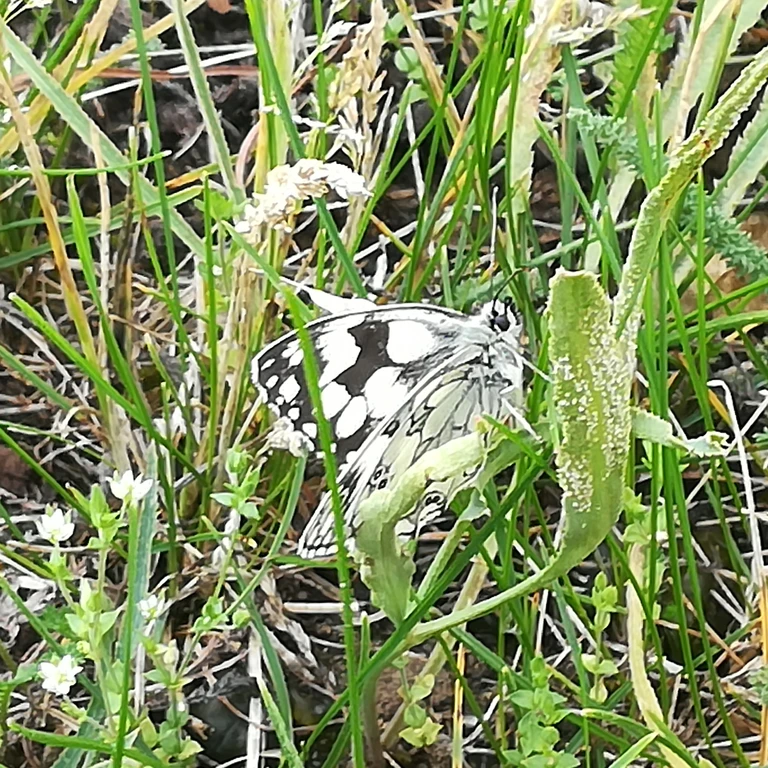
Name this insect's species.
Melanargia galathea
